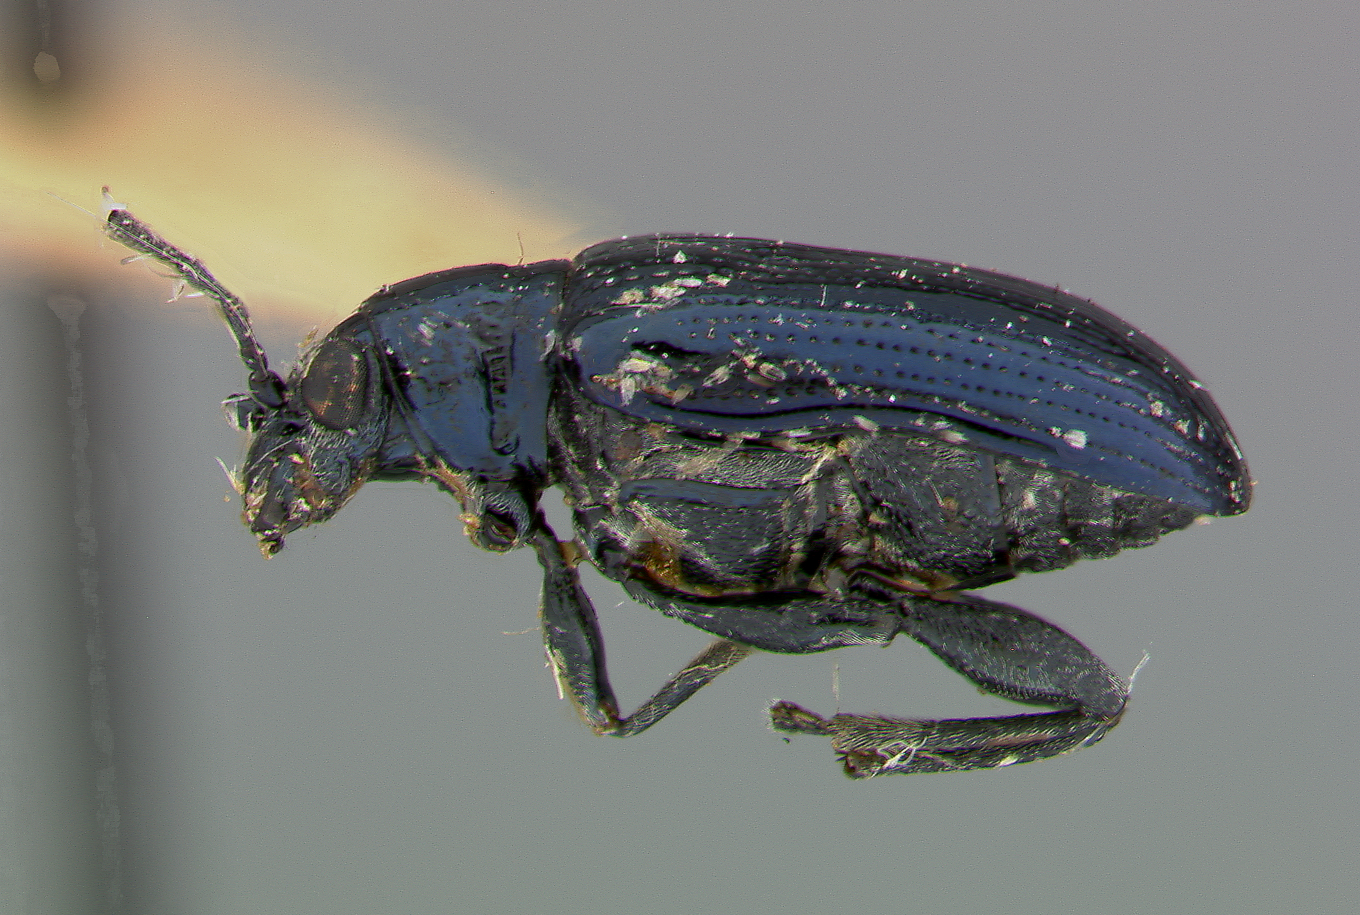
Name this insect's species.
Lema angustepunctata
